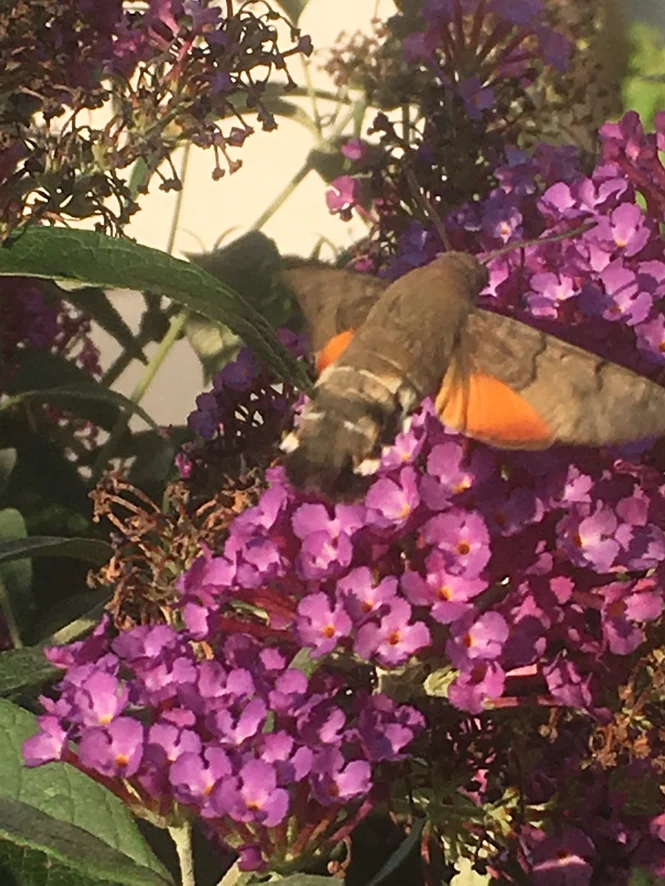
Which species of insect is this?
Macroglossum stellatarum
